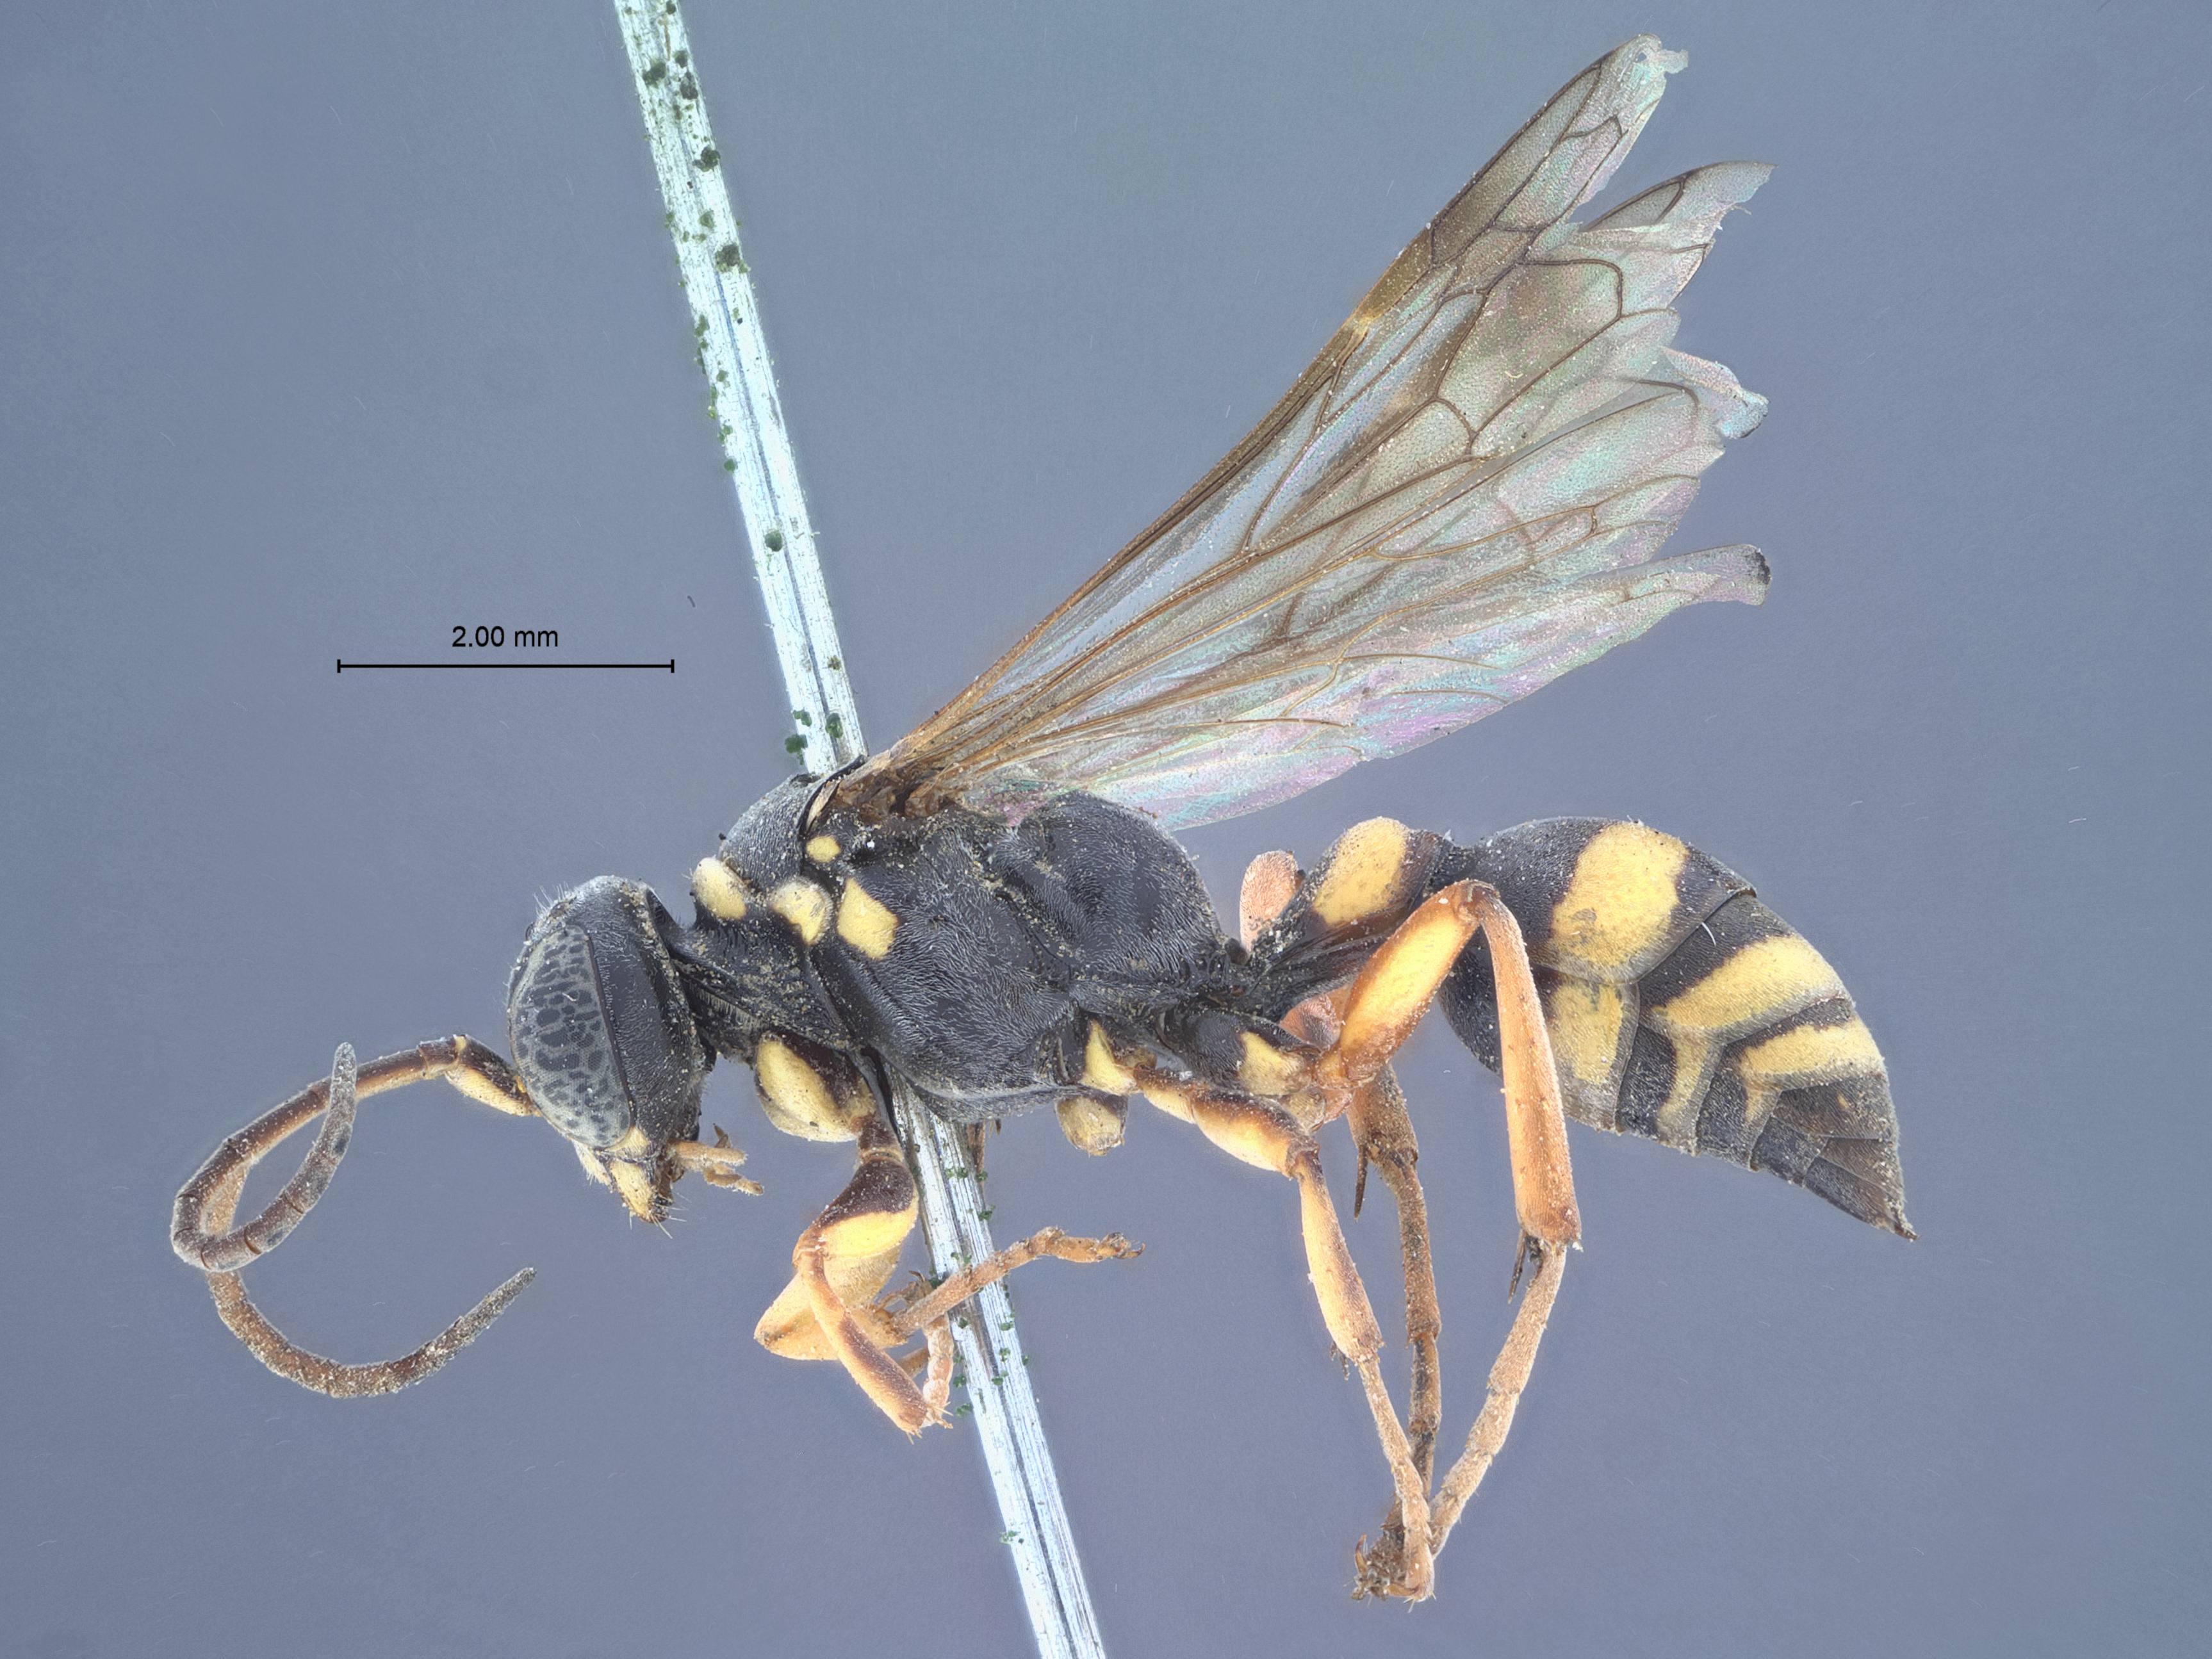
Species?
Gorytes cockerelli
